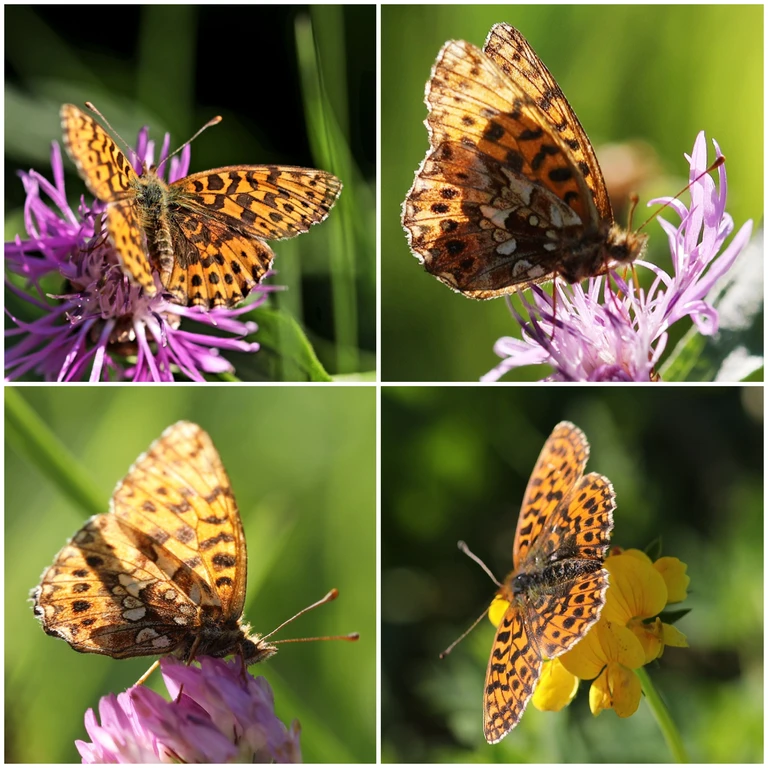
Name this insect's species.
Boloria dia
